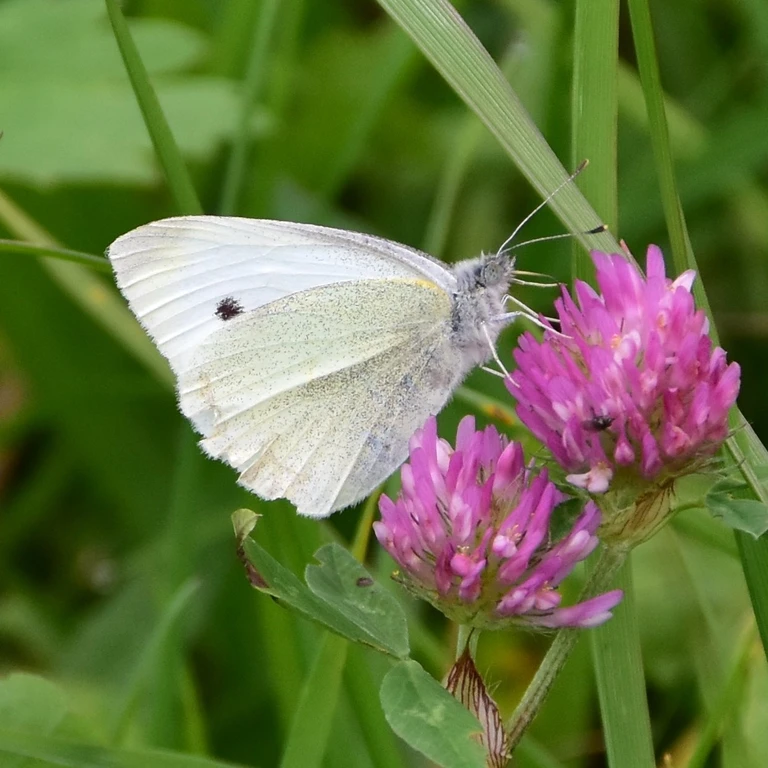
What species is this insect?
Pieris rapae
